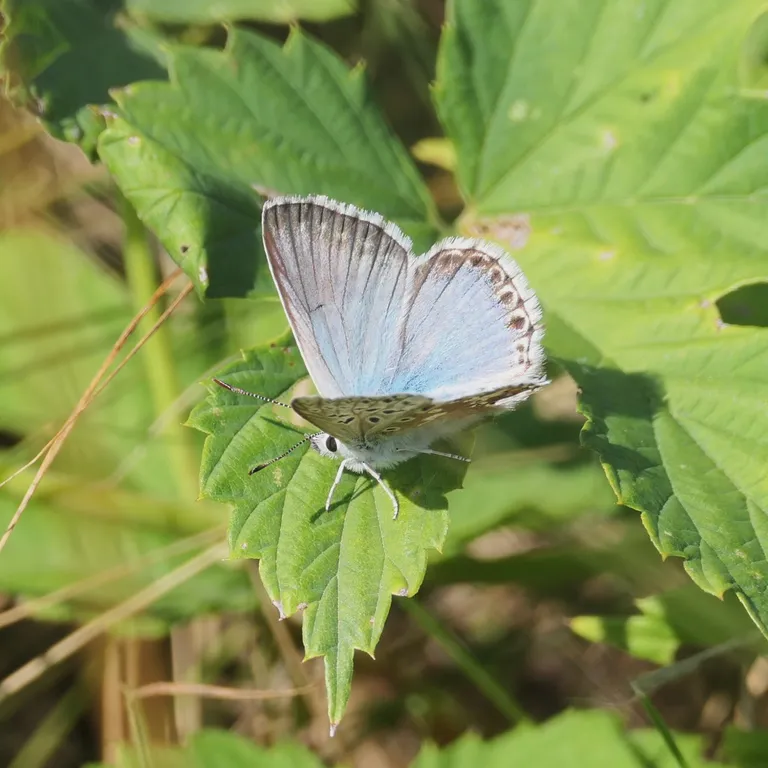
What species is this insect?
Lysandra coridon
